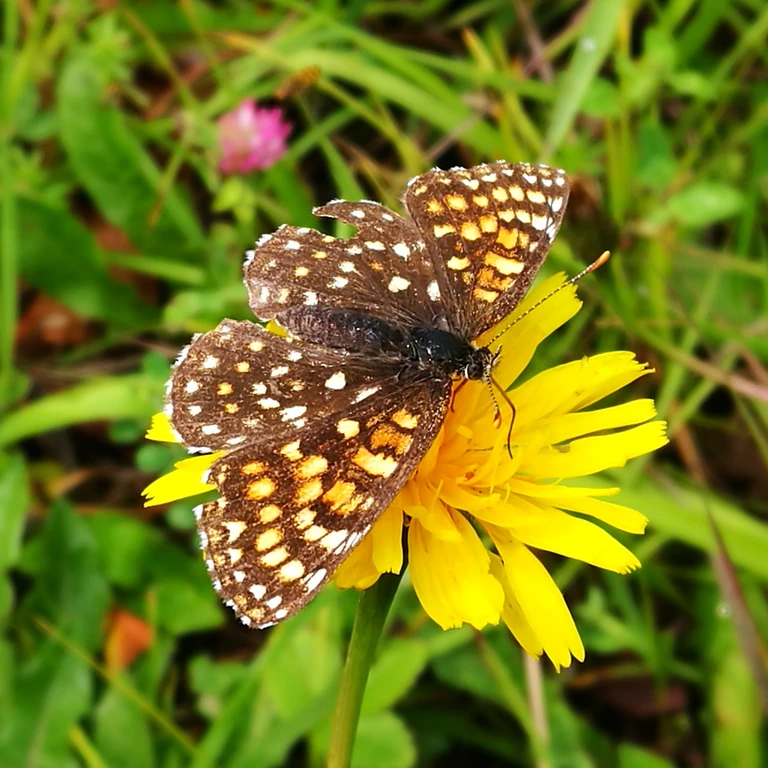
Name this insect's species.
Melitaea diamina
